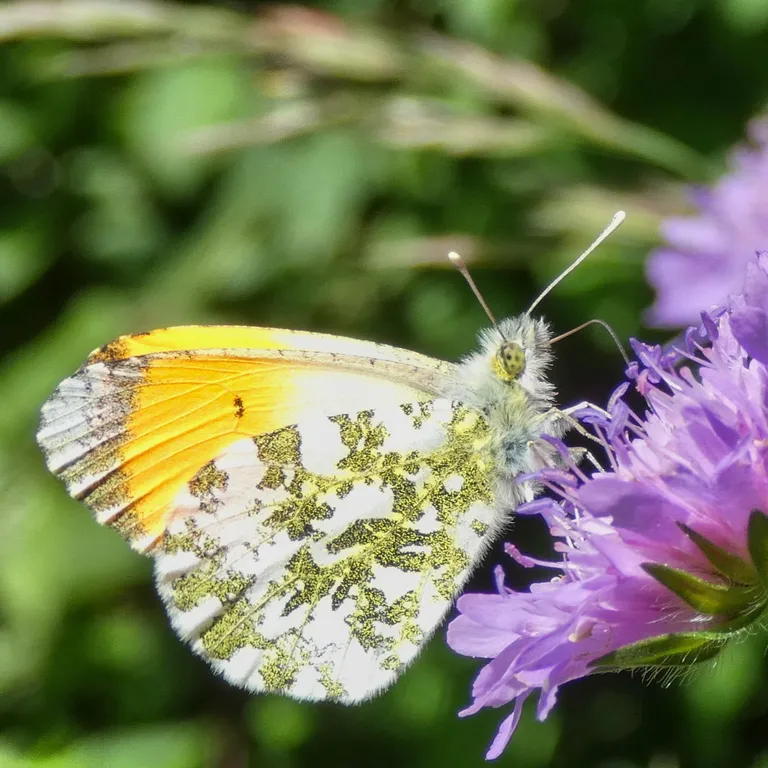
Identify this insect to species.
Anthocharis cardamines
